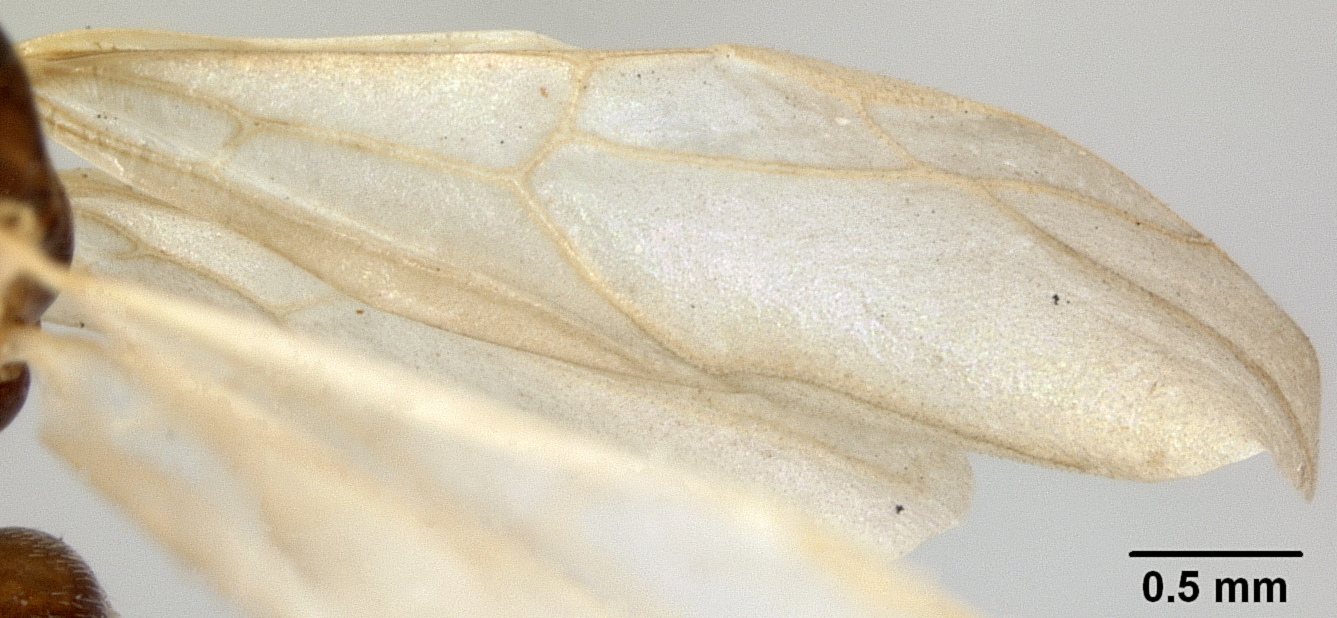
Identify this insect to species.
Camponotus manni
